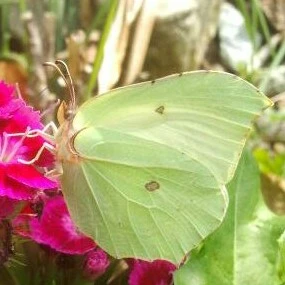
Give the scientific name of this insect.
Gonepteryx rhamni
